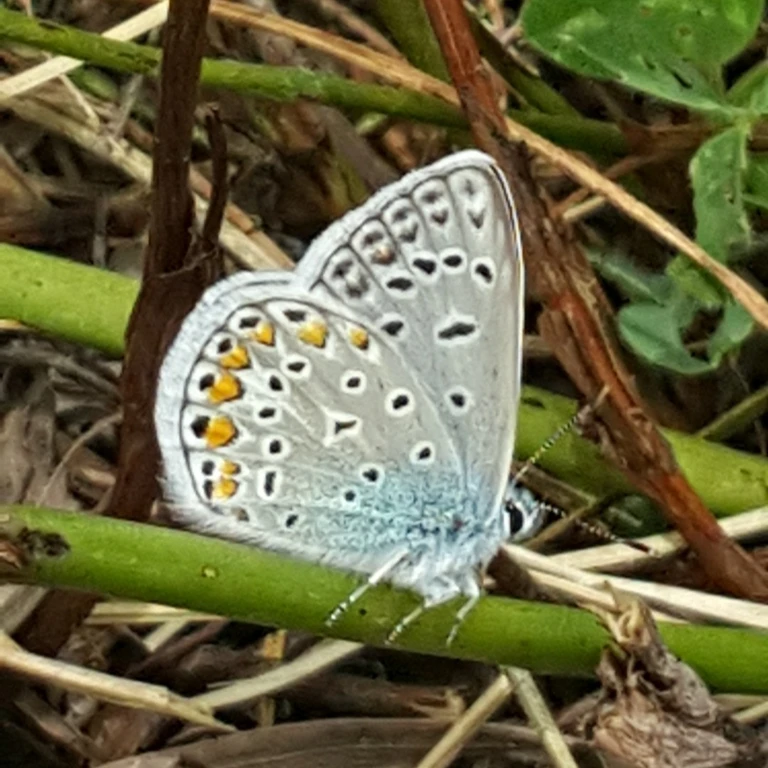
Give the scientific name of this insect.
Polyommatus icarus
